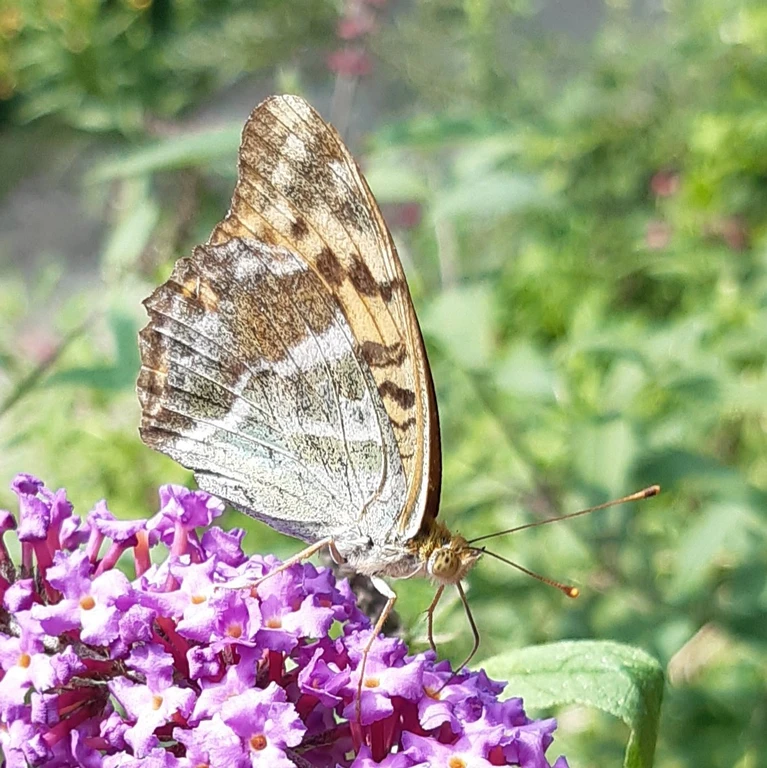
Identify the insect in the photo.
Argynnis paphia
